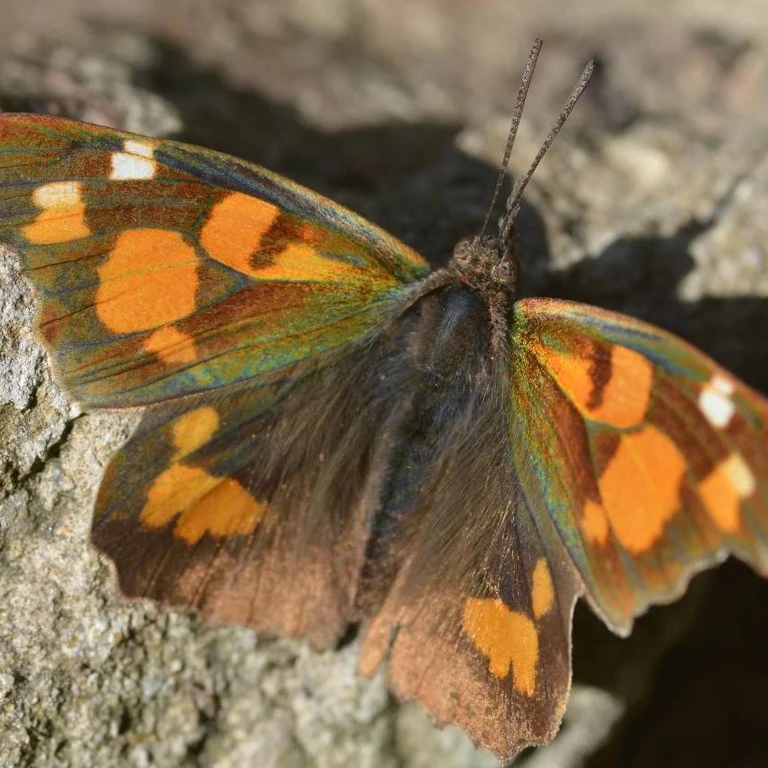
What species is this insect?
Libythea celtis
